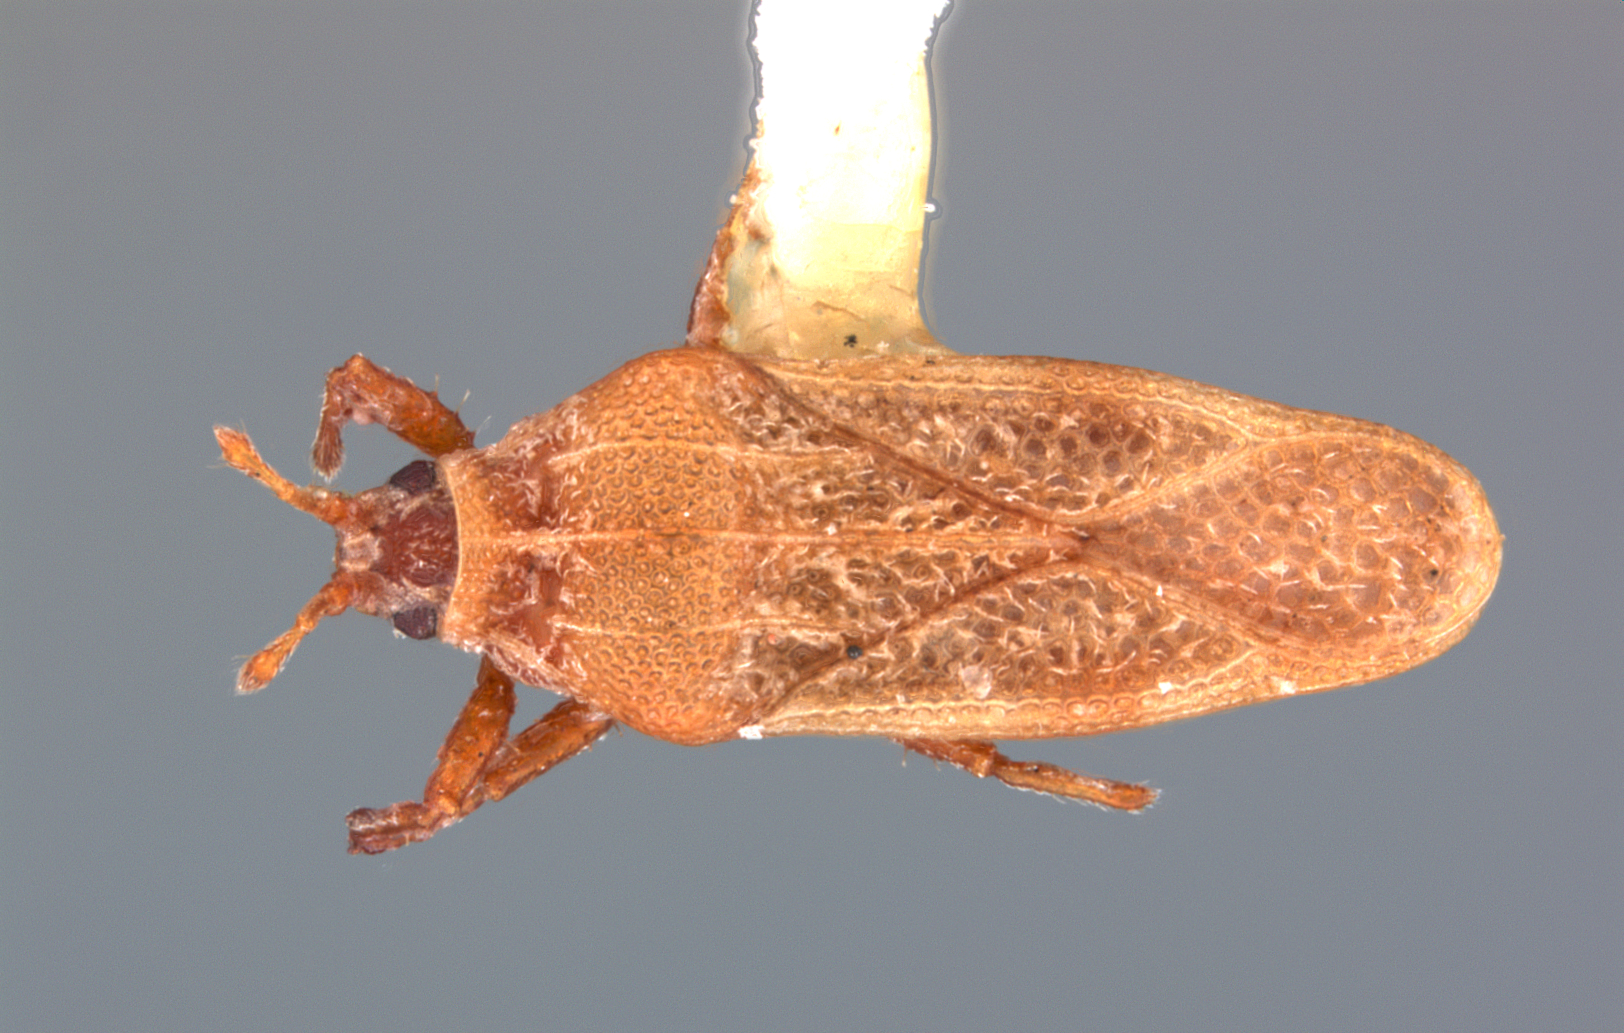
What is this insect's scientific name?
Nethersia absimilis
